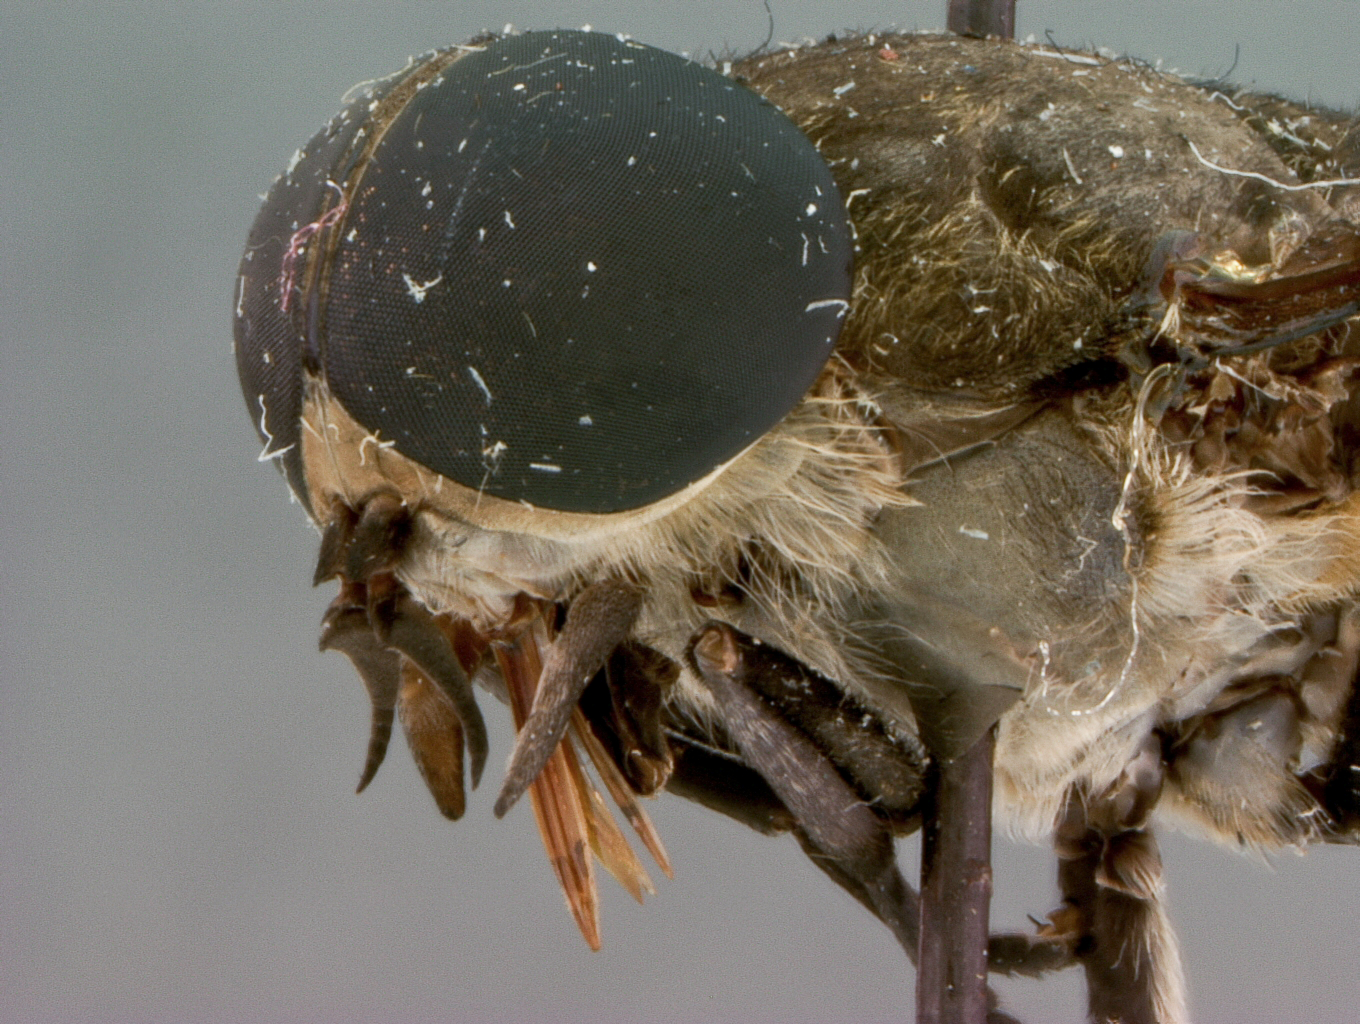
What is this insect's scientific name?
Tabanus audyi
